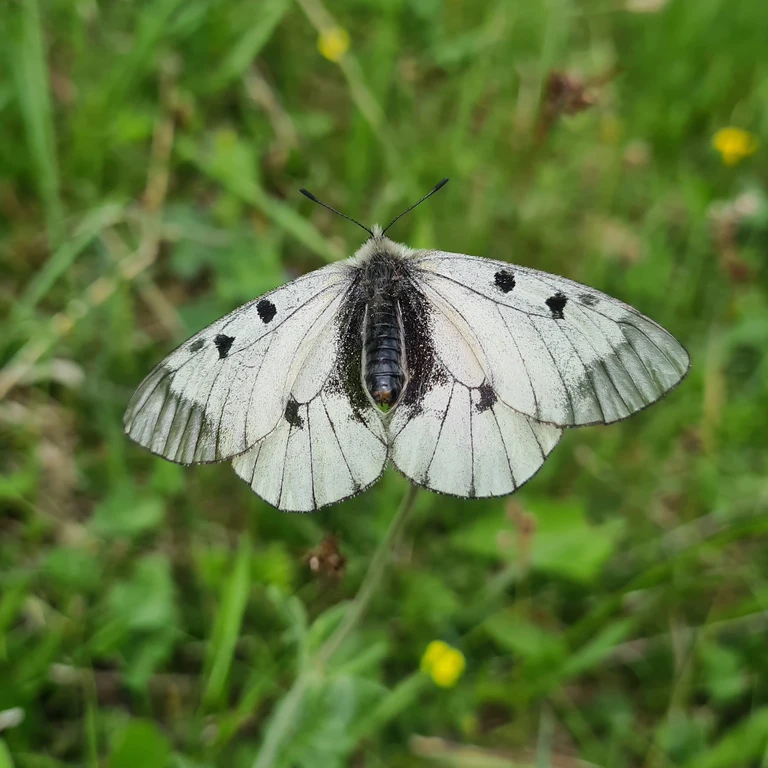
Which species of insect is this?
Parnassius mnemosyne
